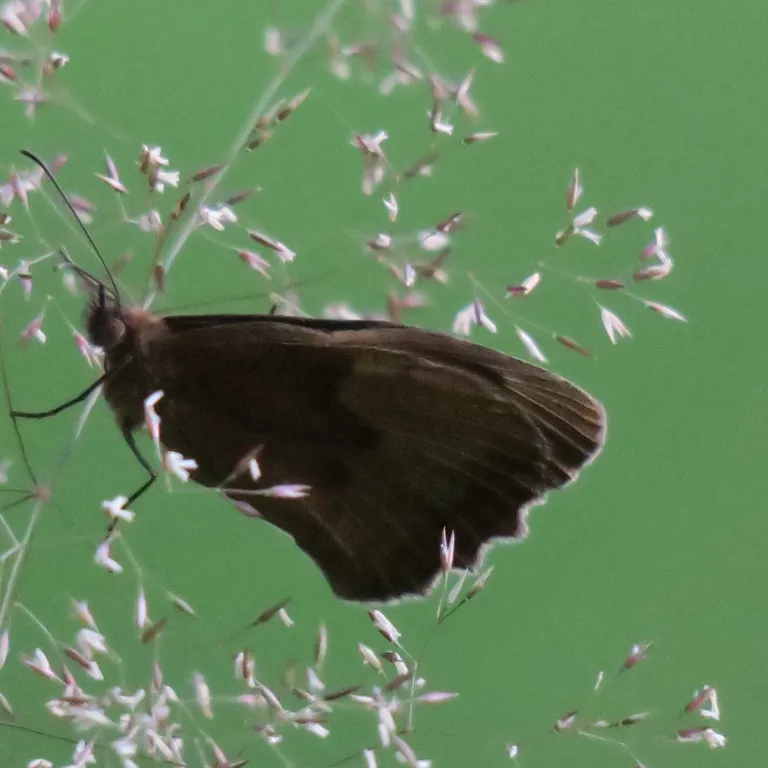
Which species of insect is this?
Maniola jurtina
